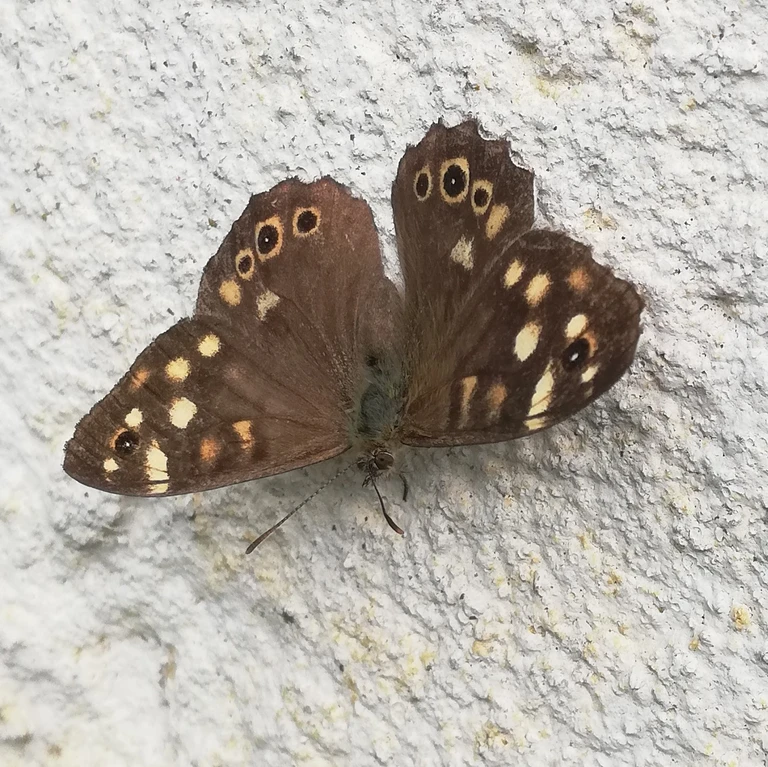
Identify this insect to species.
Pararge aegeria
